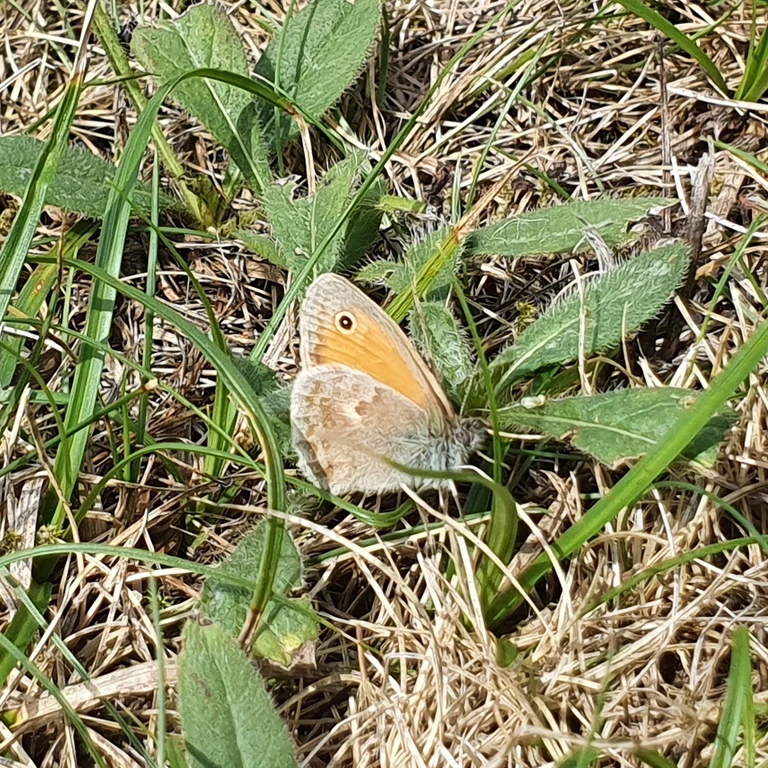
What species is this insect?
Coenonympha pamphilus
